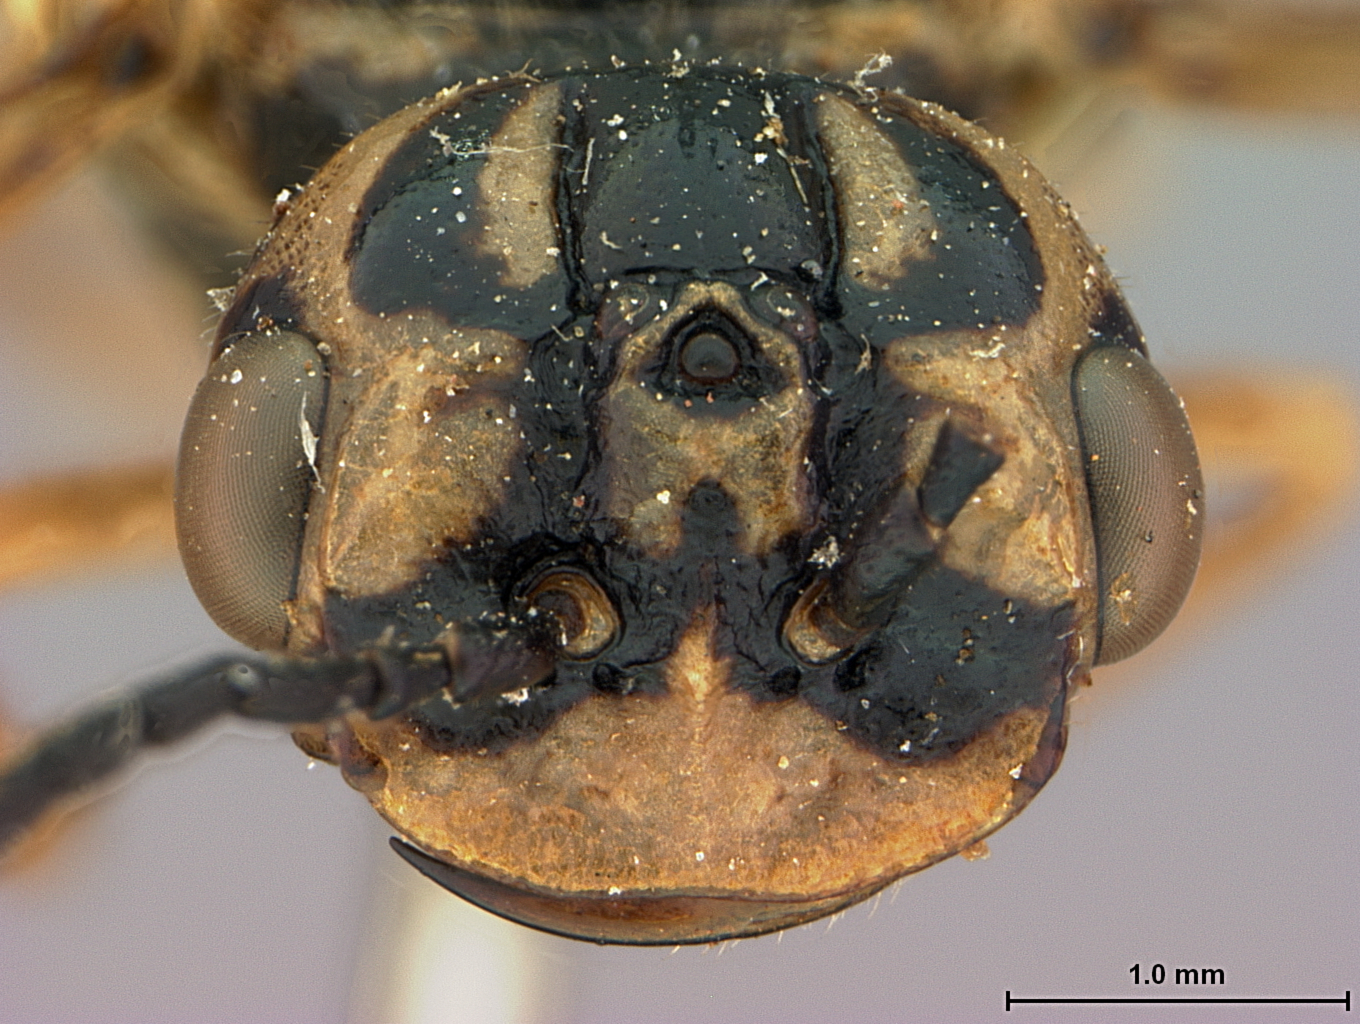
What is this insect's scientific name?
Pamphilius ocellatus
